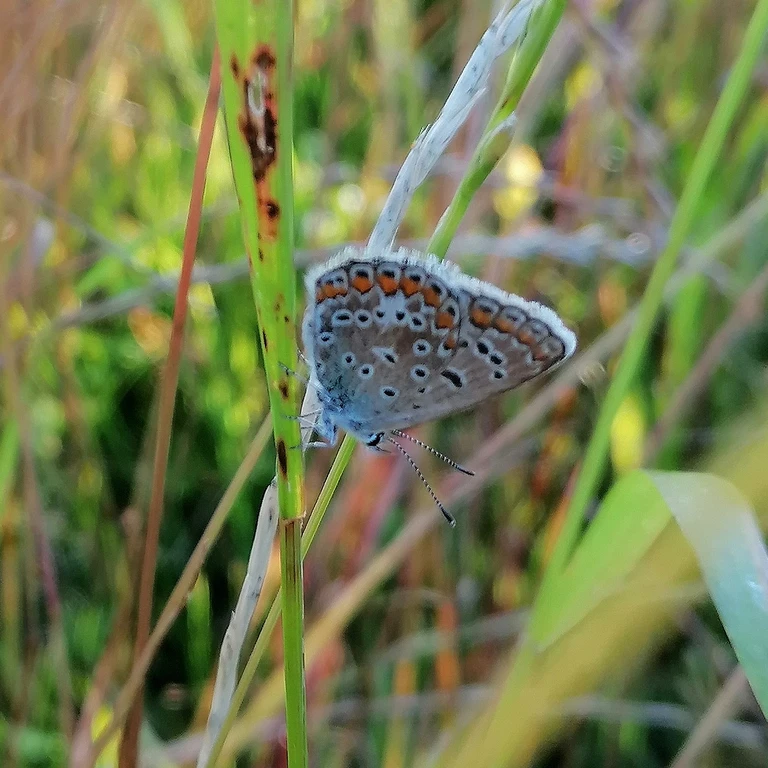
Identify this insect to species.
Polyommatus icarus
